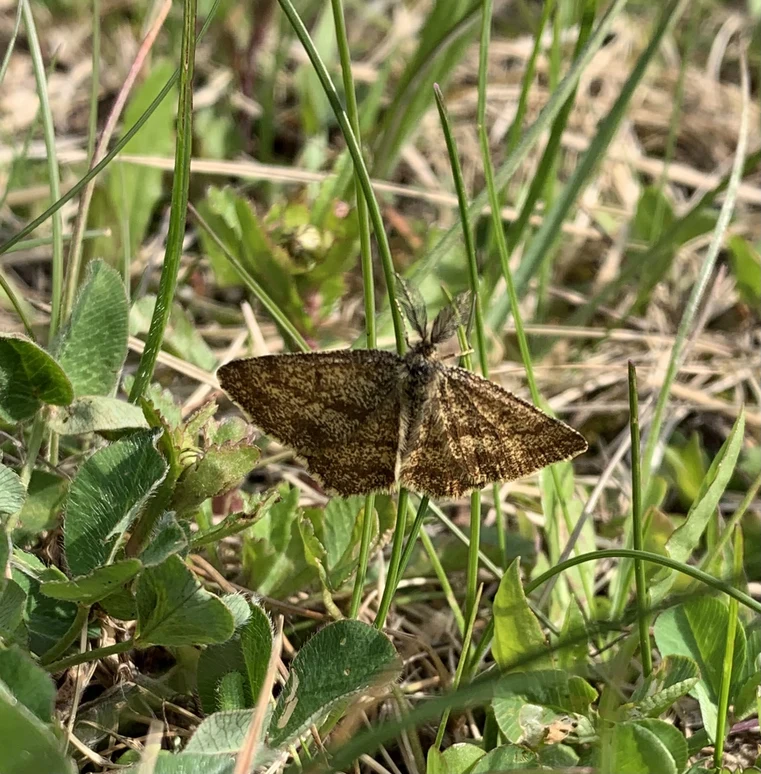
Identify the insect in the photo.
Ematurga atomaria
